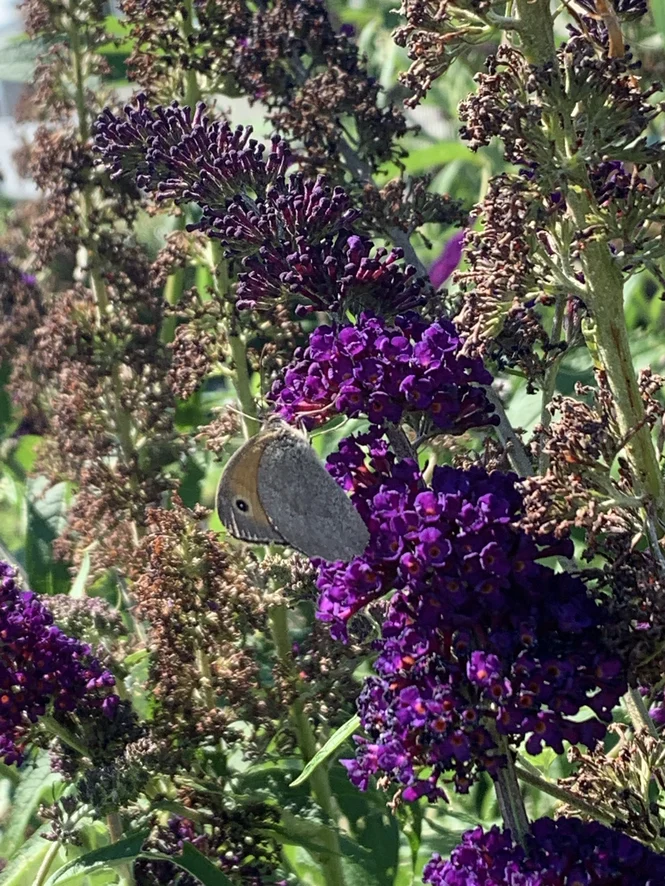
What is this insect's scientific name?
Maniola jurtina
